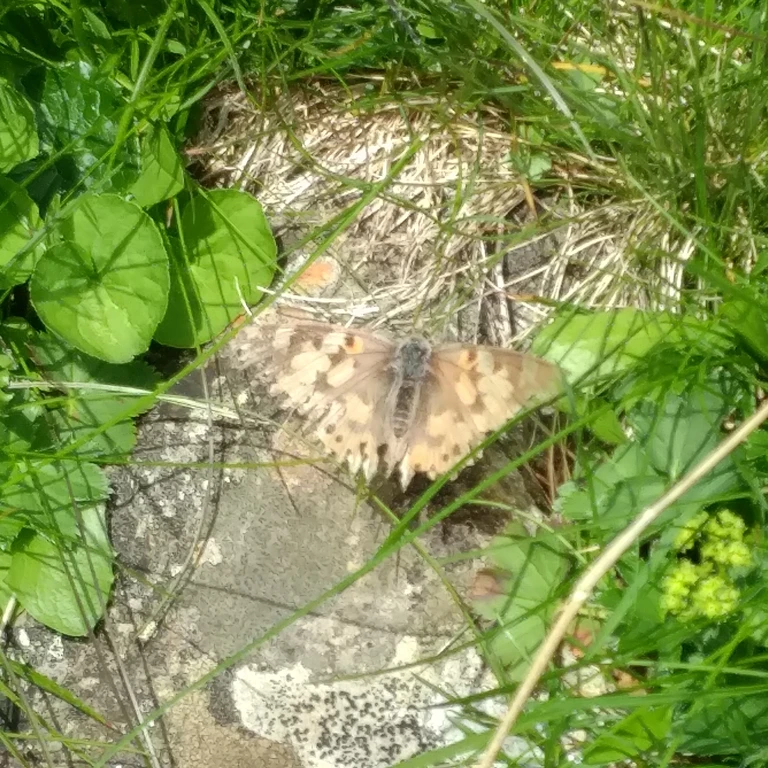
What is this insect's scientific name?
Vanessa cardui
